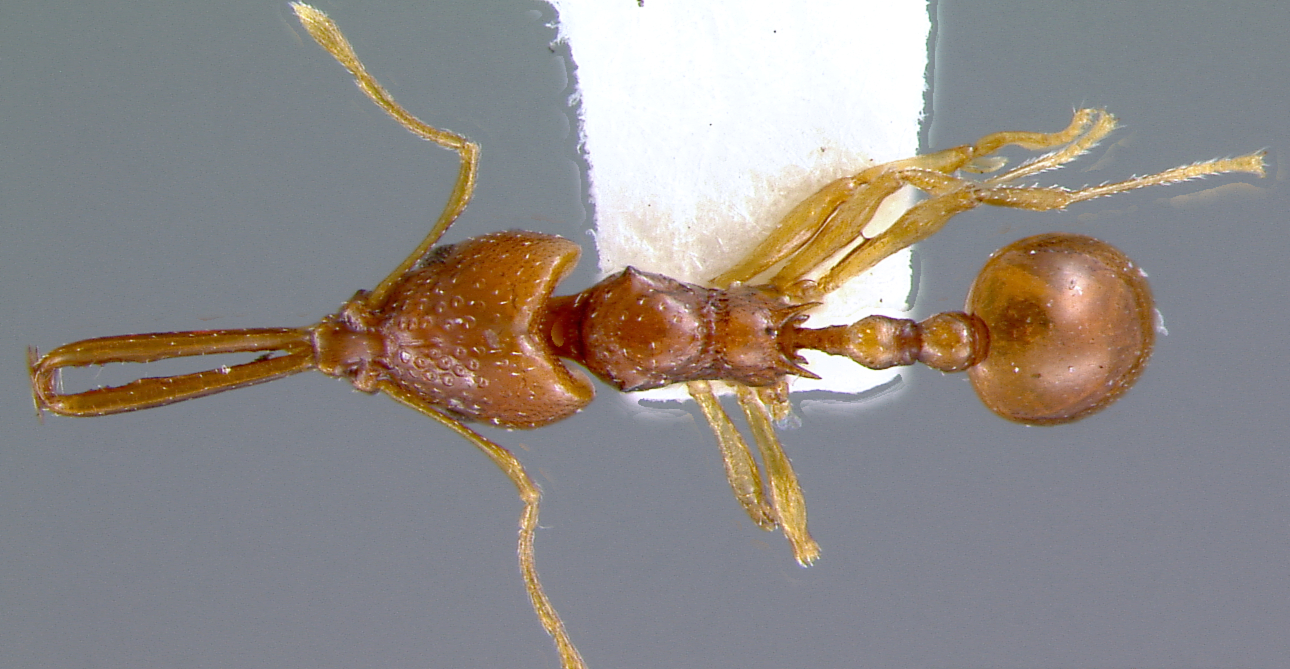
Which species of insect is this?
Acanthognathus brevicornis
